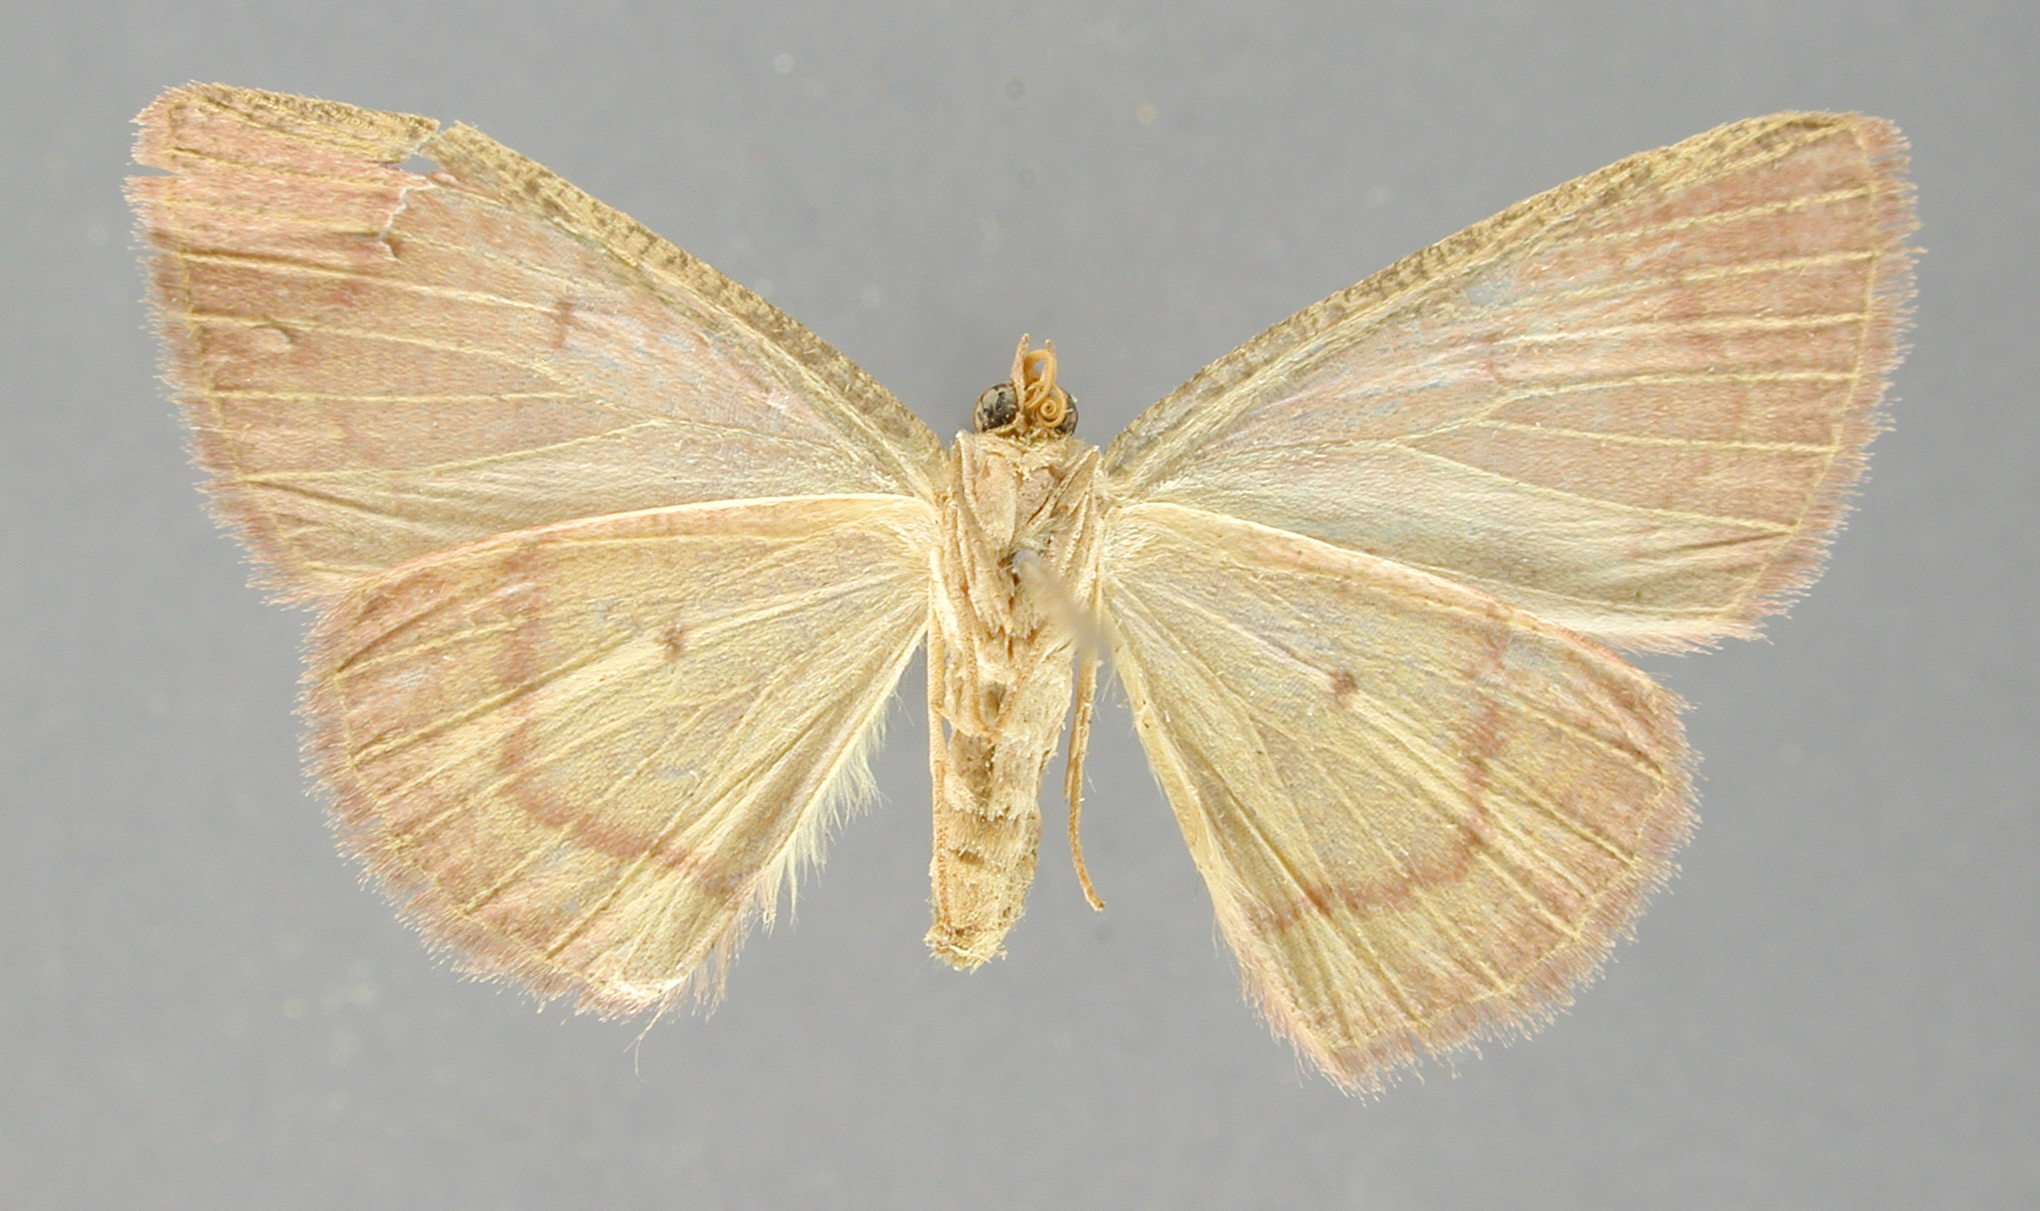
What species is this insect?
Oenothalia montivaga
